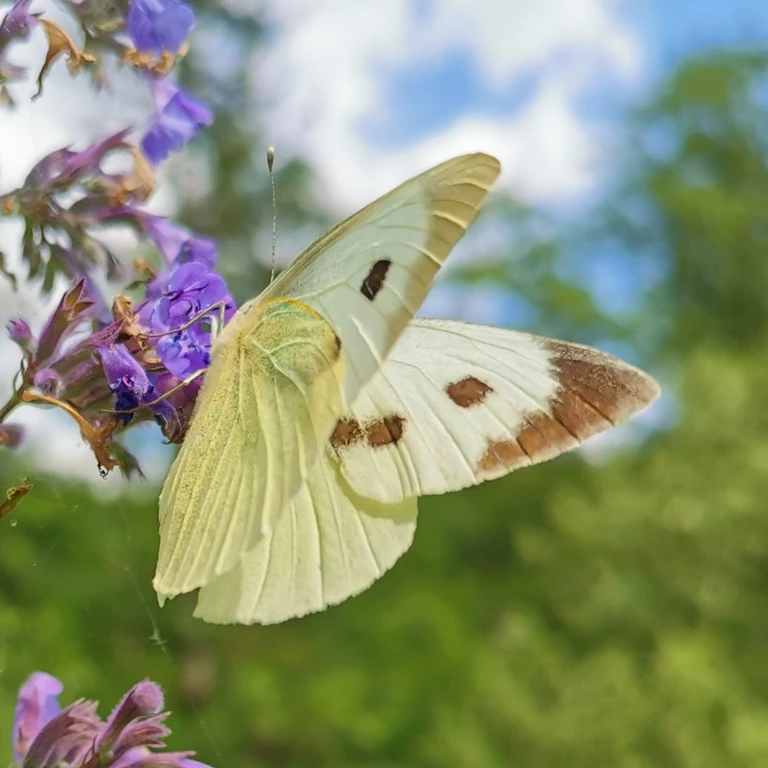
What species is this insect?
Pieris brassicae
